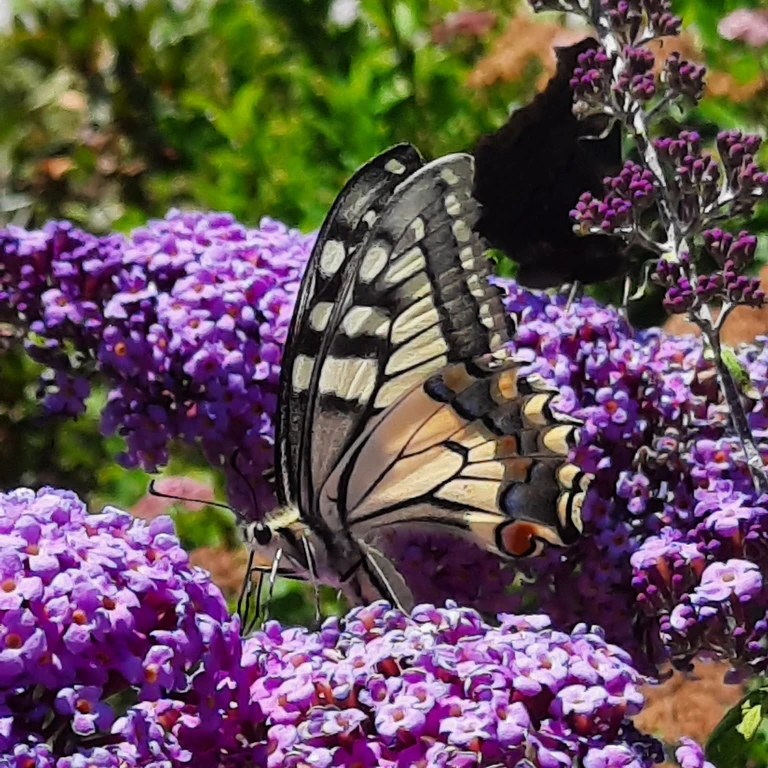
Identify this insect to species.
Papilio machaon
